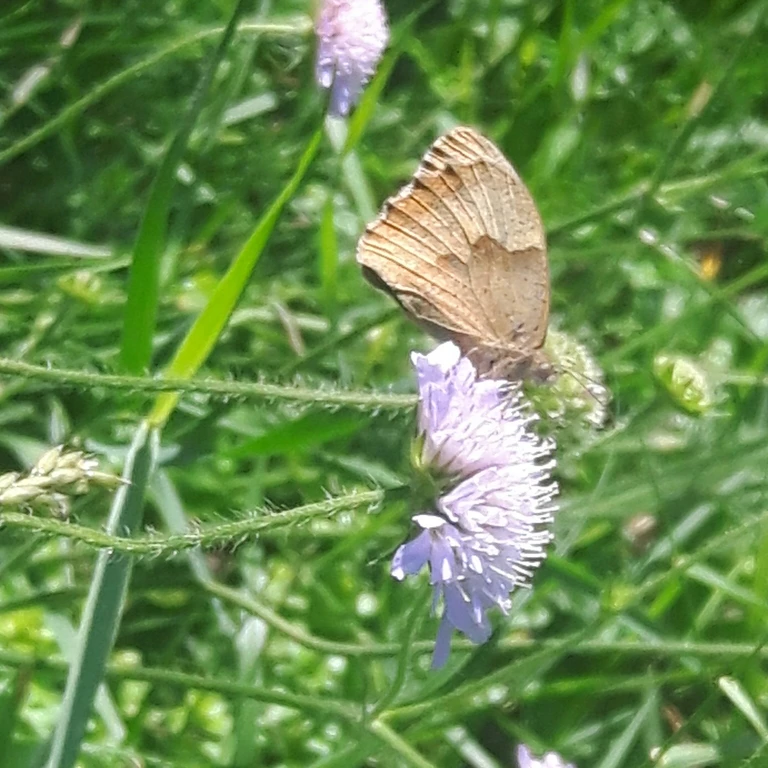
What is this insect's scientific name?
Maniola jurtina
